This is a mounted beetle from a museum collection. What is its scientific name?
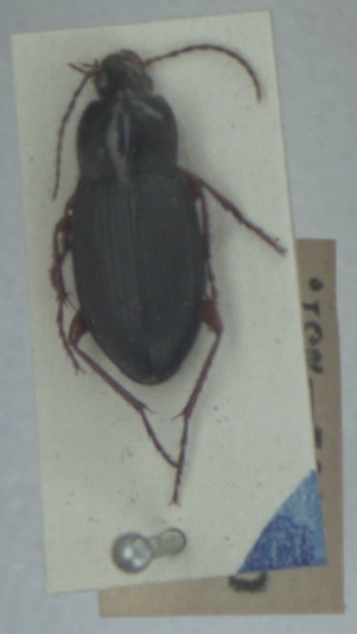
Calathus erratus
